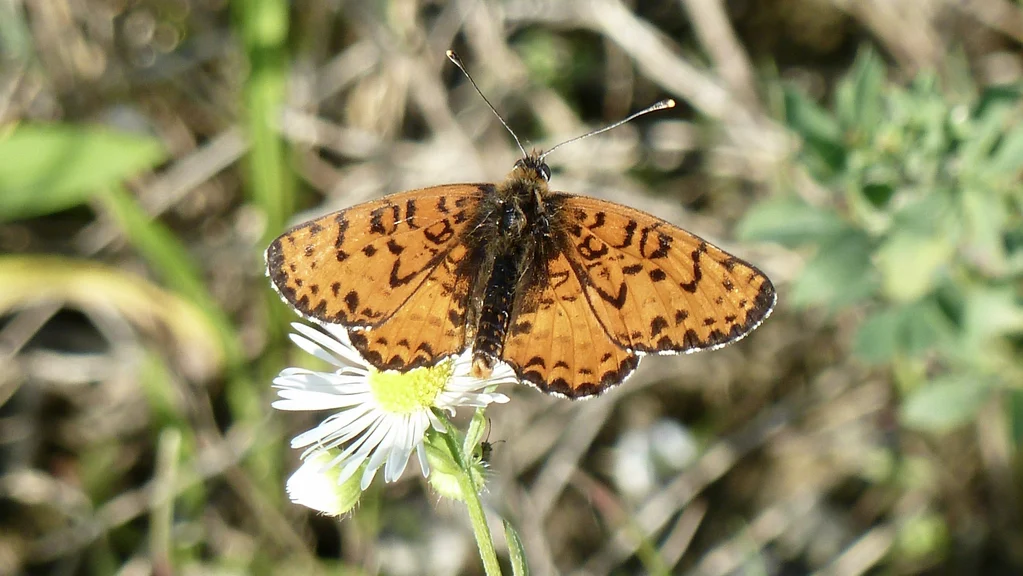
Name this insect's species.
Melitaea didyma
